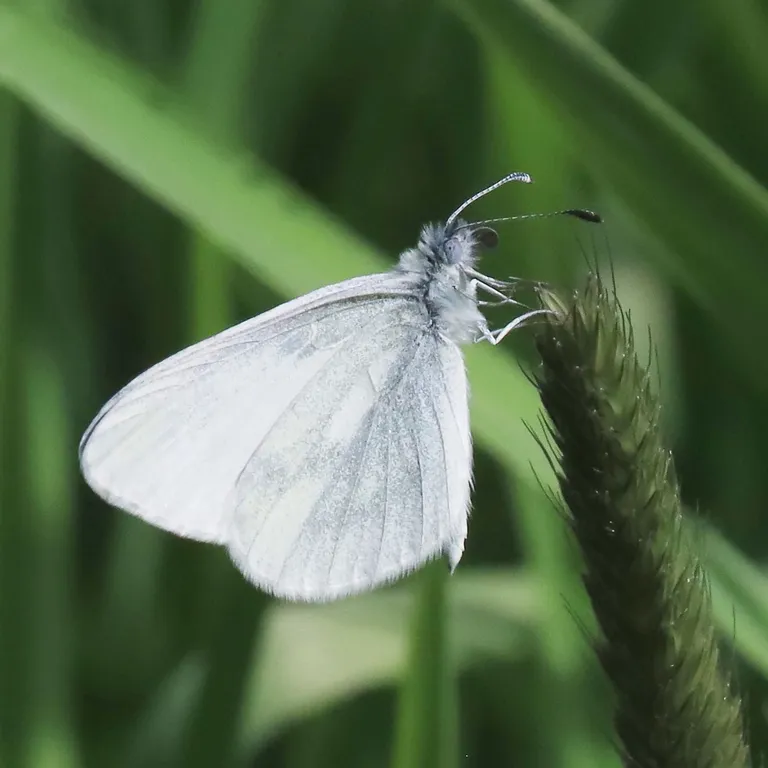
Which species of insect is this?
Leptidea sinapis/juvernica
